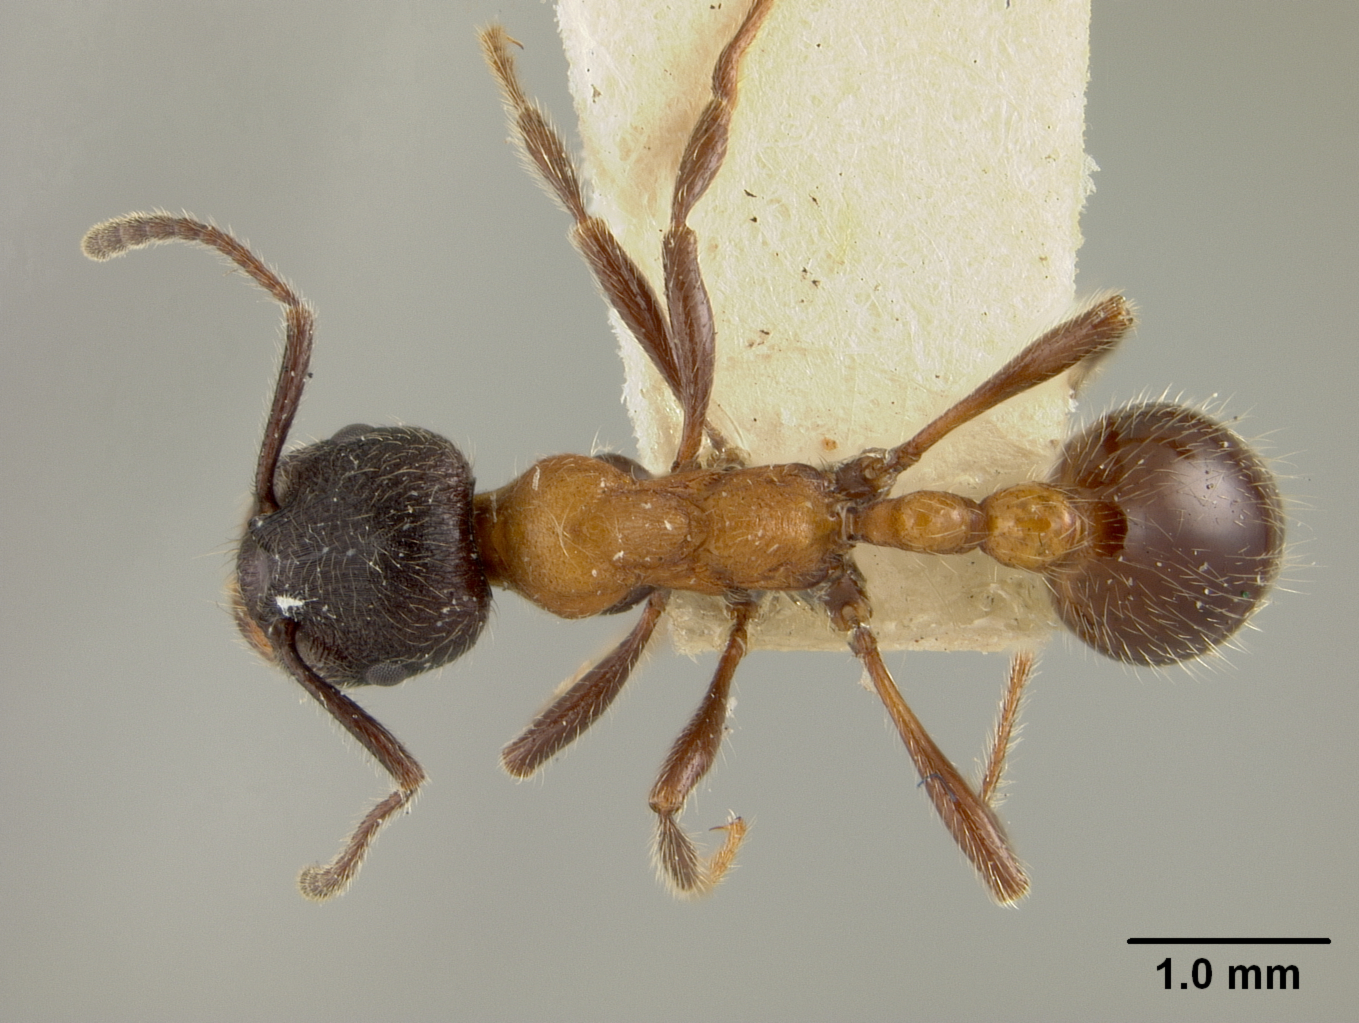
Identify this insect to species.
Myrmica parasitica
